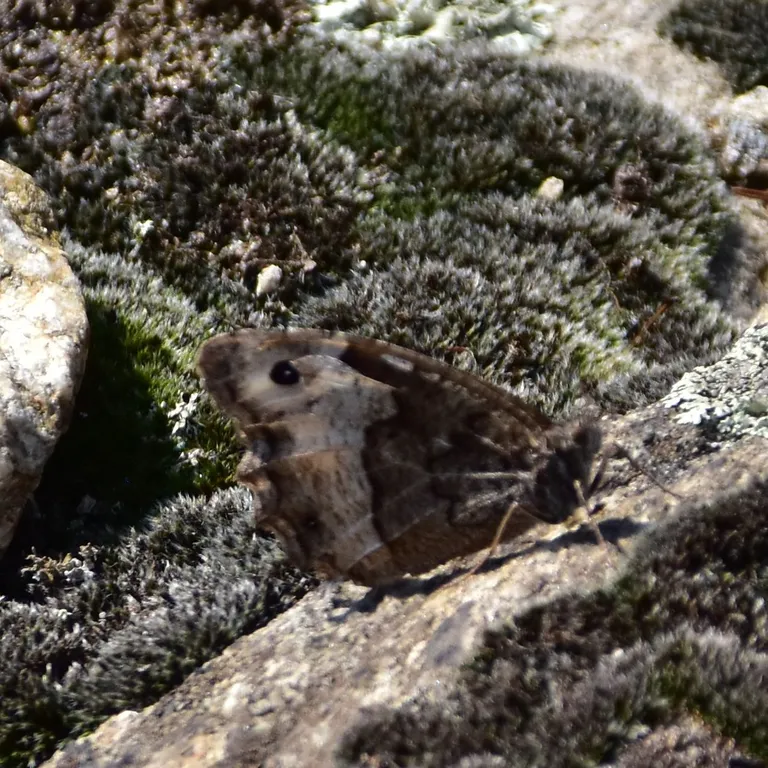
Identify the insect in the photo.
Hipparchia fagi
